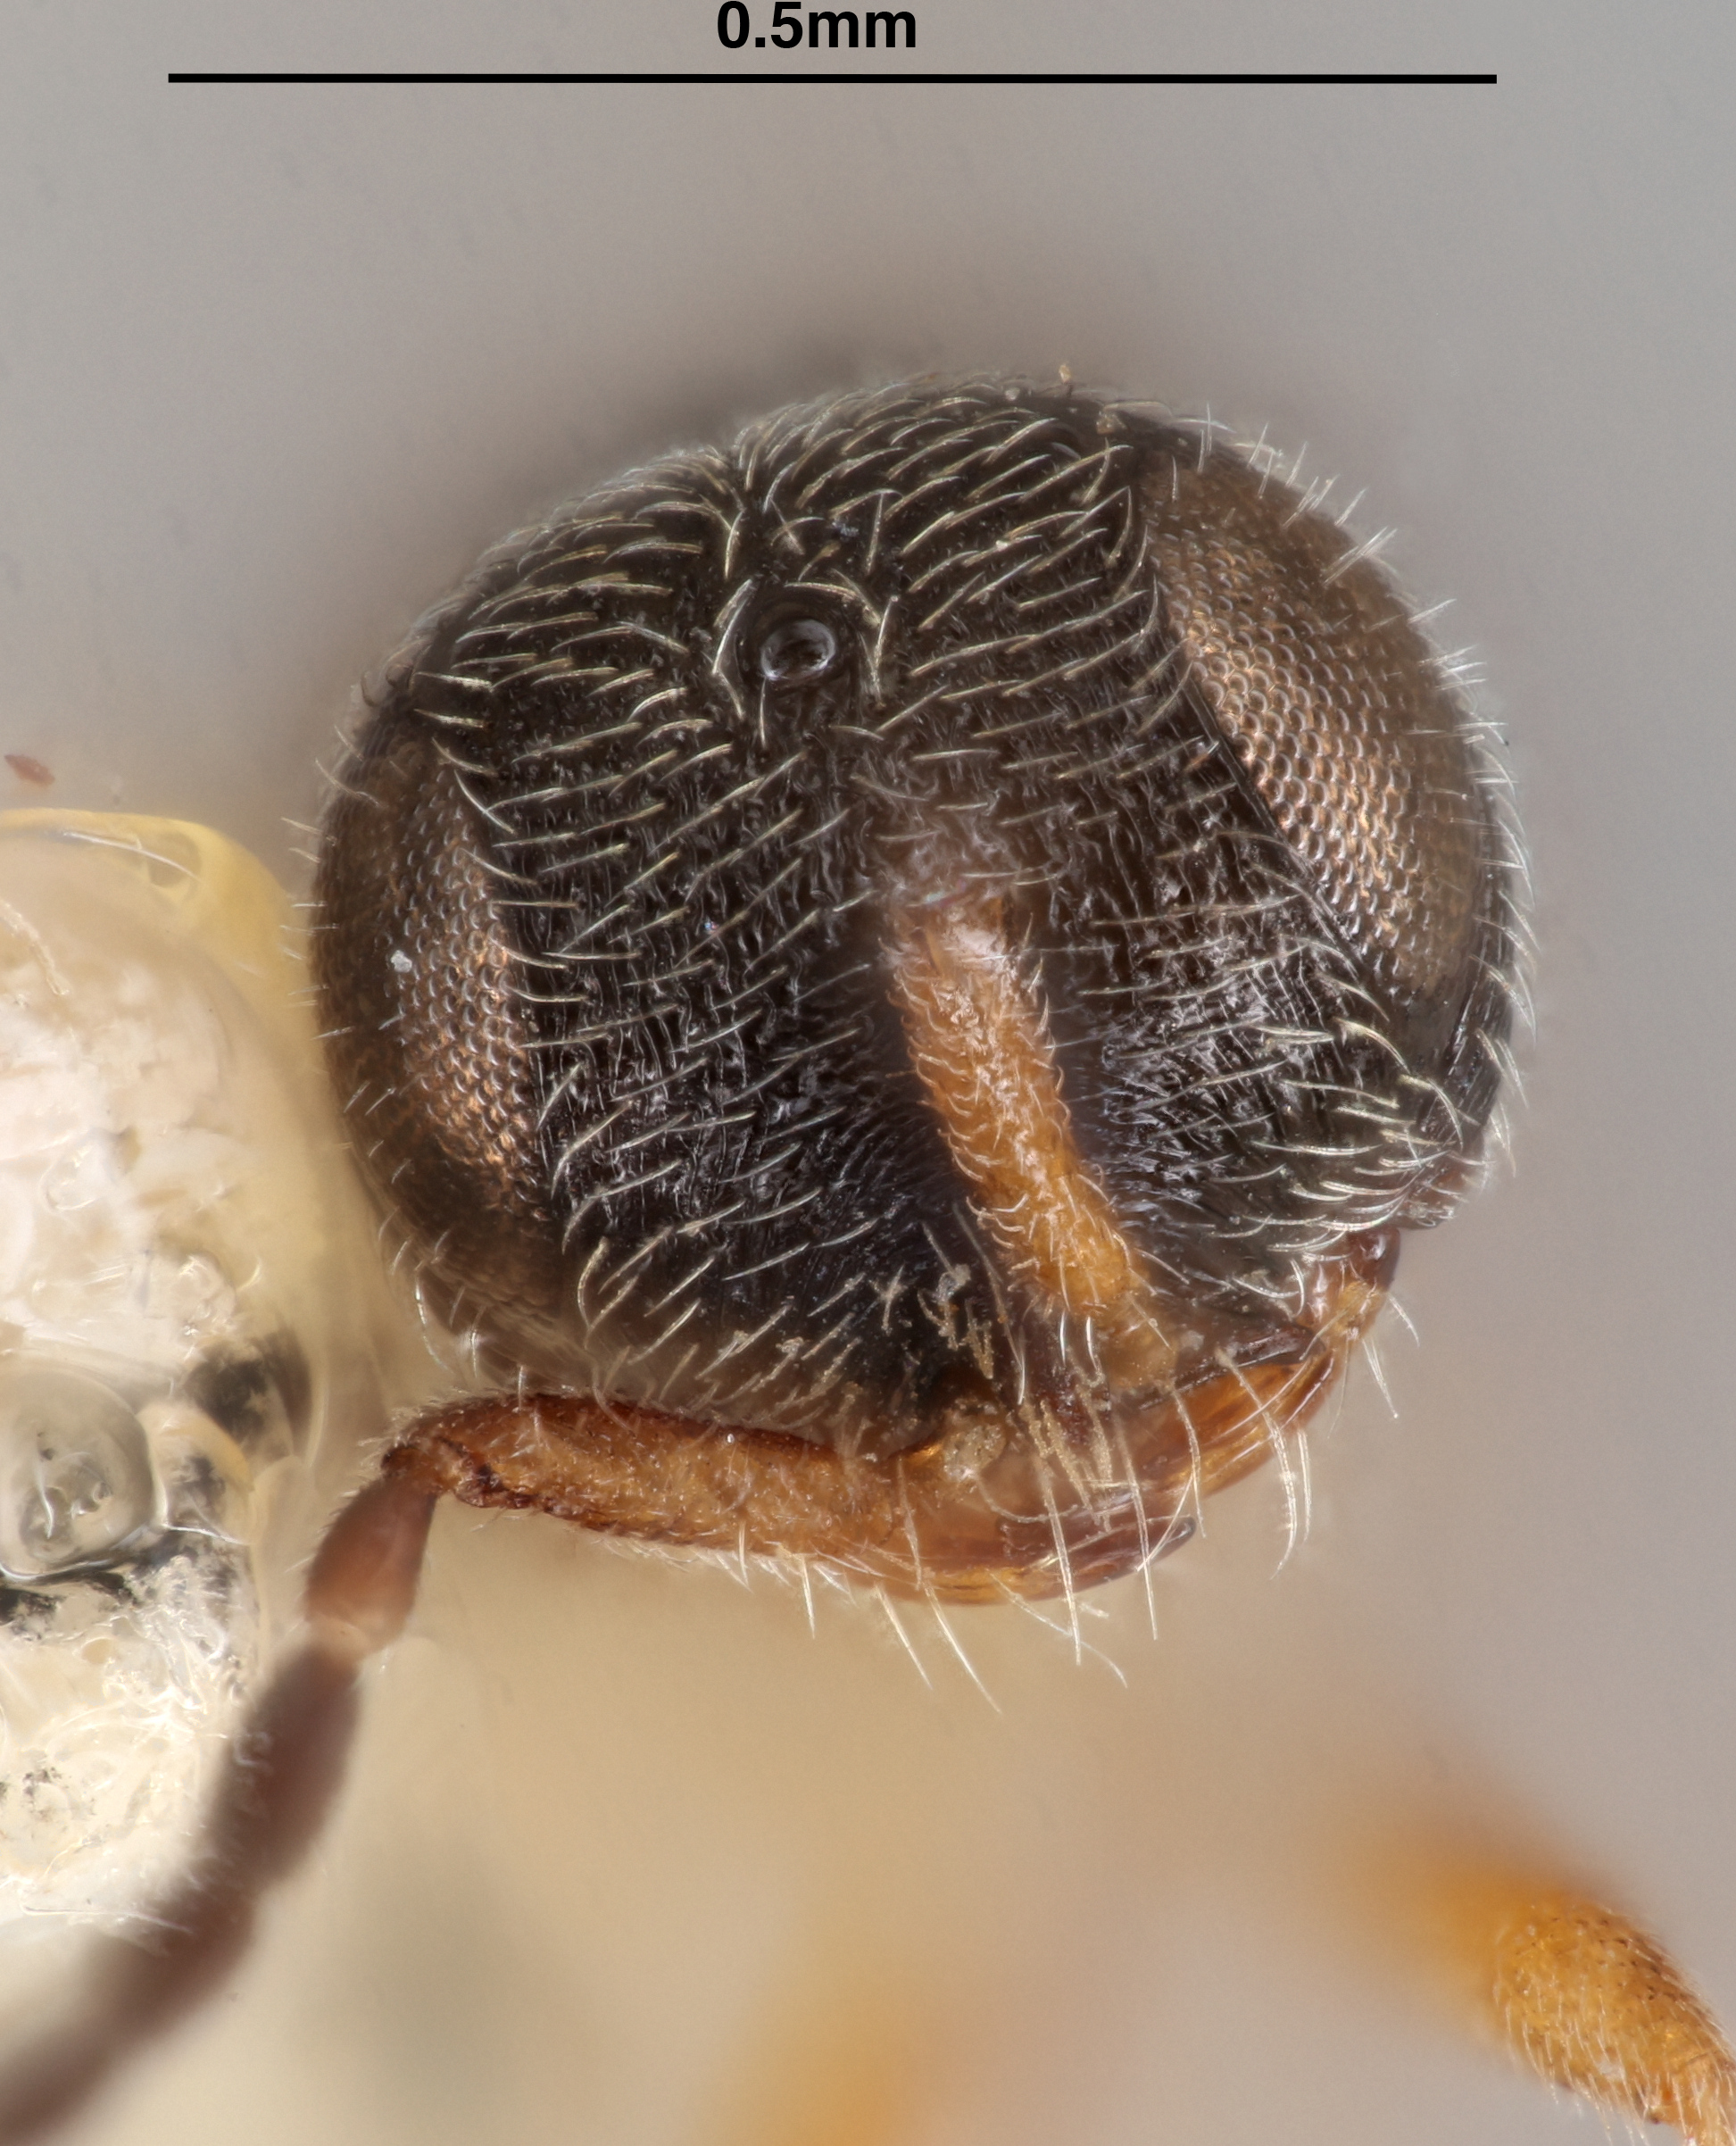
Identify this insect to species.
Anteromorpha deccanensis
